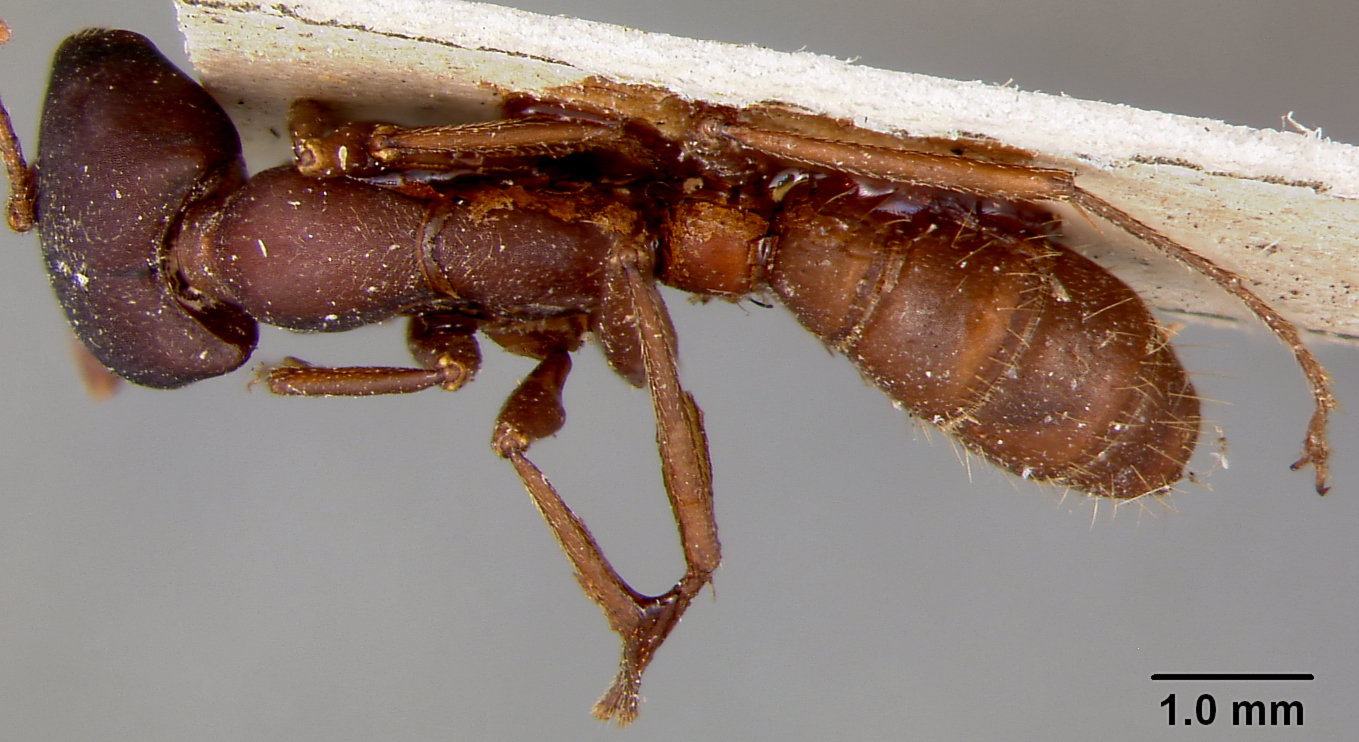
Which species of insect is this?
Dorylus emeryi
